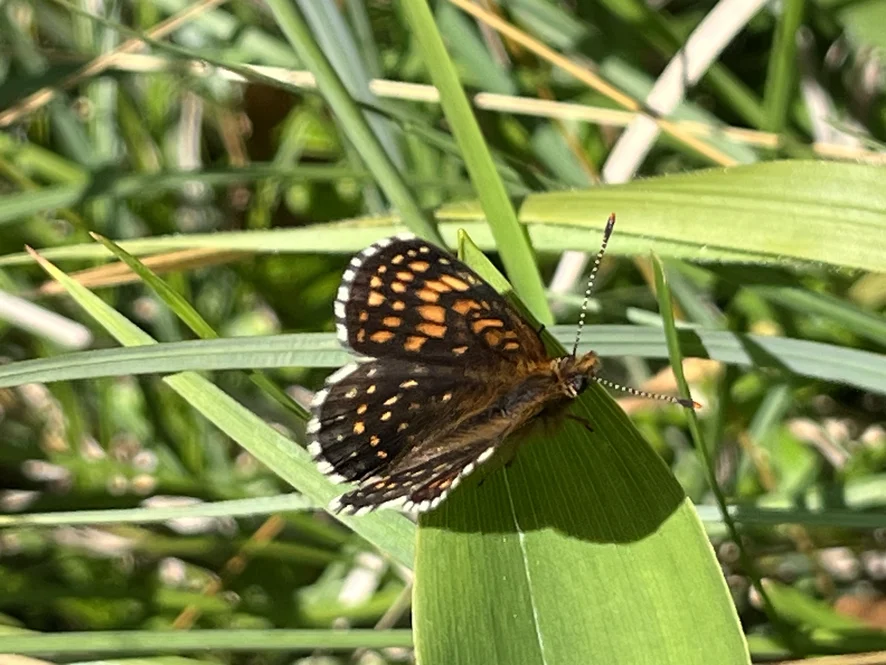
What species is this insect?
Melitaea diamina
